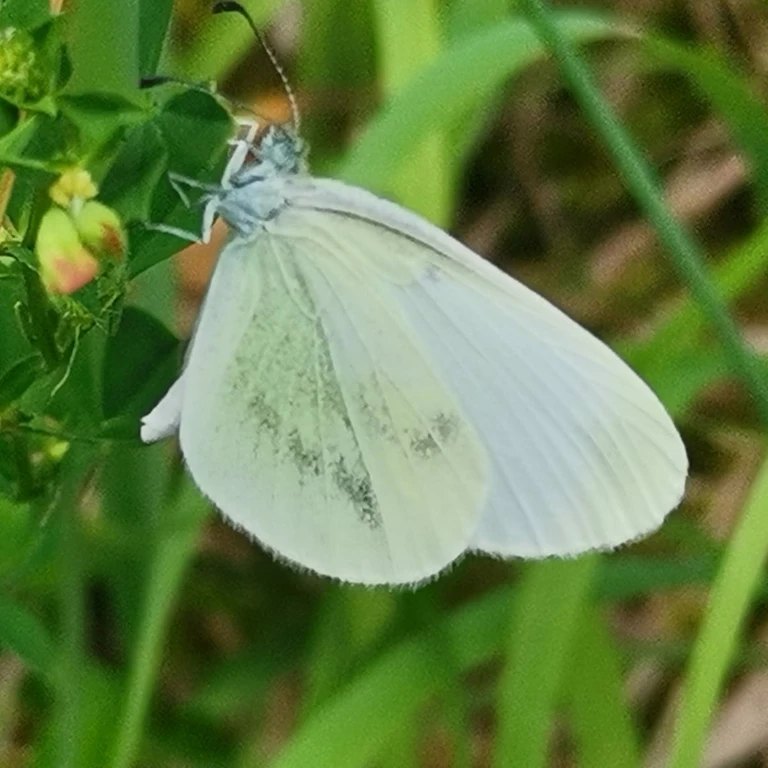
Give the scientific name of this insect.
Leptidea sinapis/juvernica
